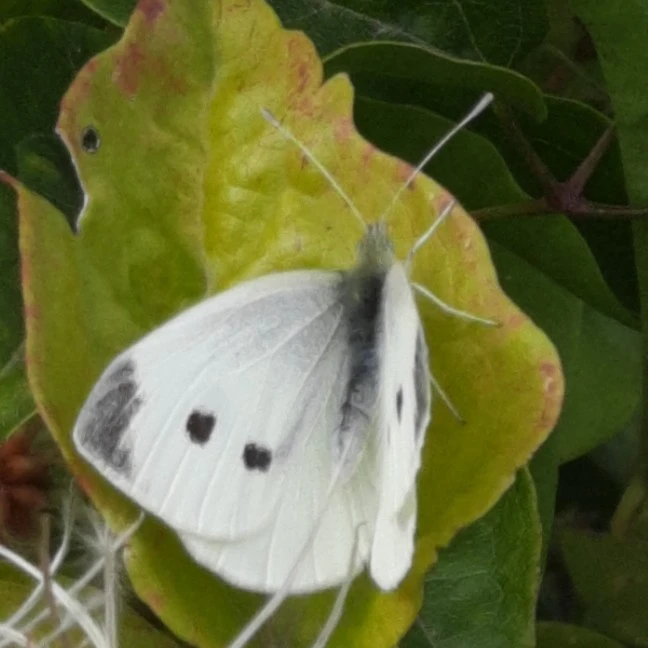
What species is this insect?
Pieris rapae
